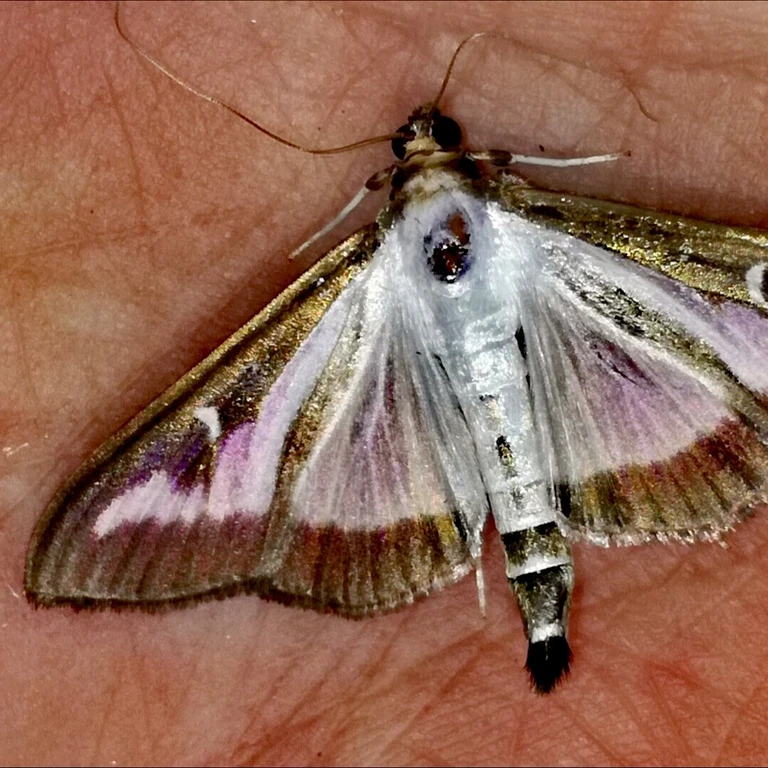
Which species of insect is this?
Cydalima perspectalis
